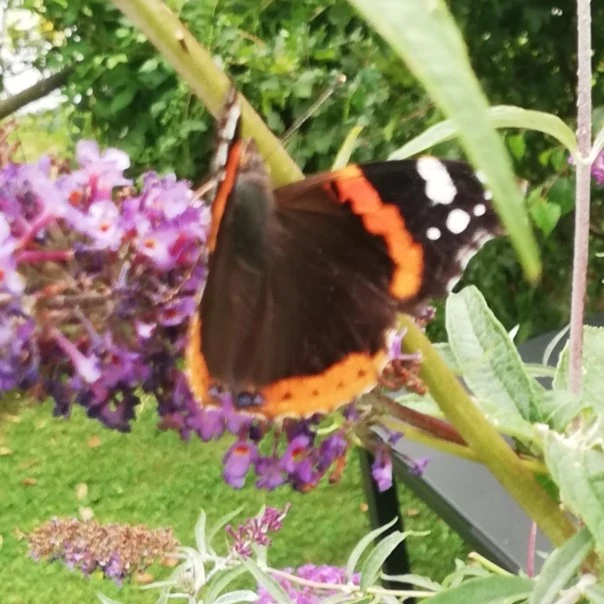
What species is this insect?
Vanessa atalanta
